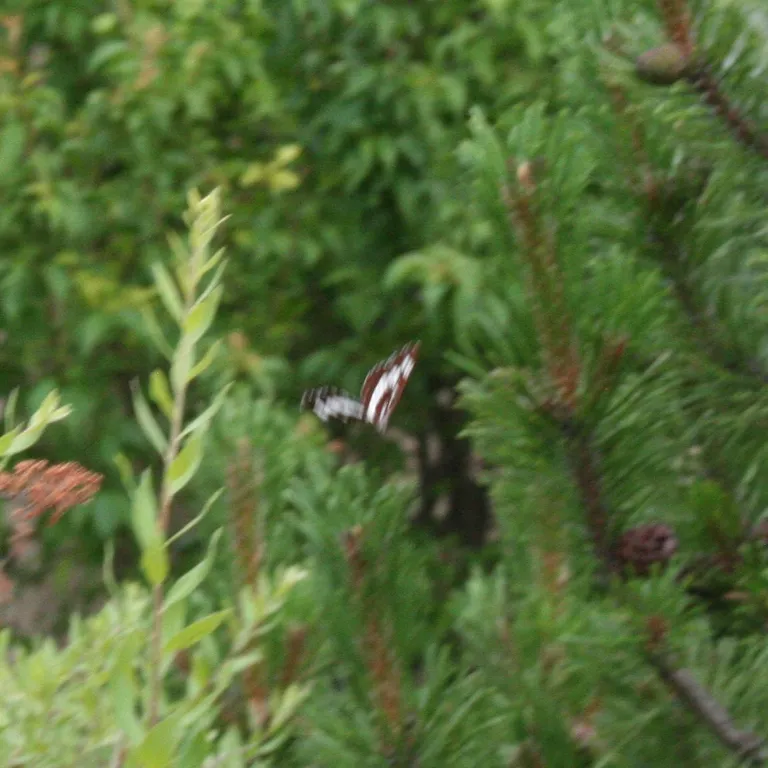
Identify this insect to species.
Neptis rivularis
